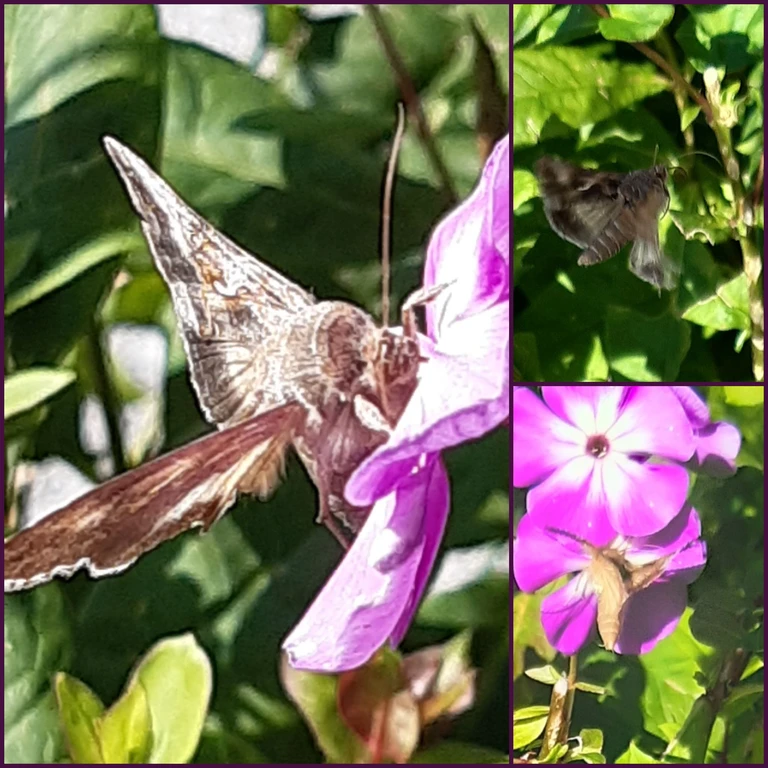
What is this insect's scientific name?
Autographa gamma
